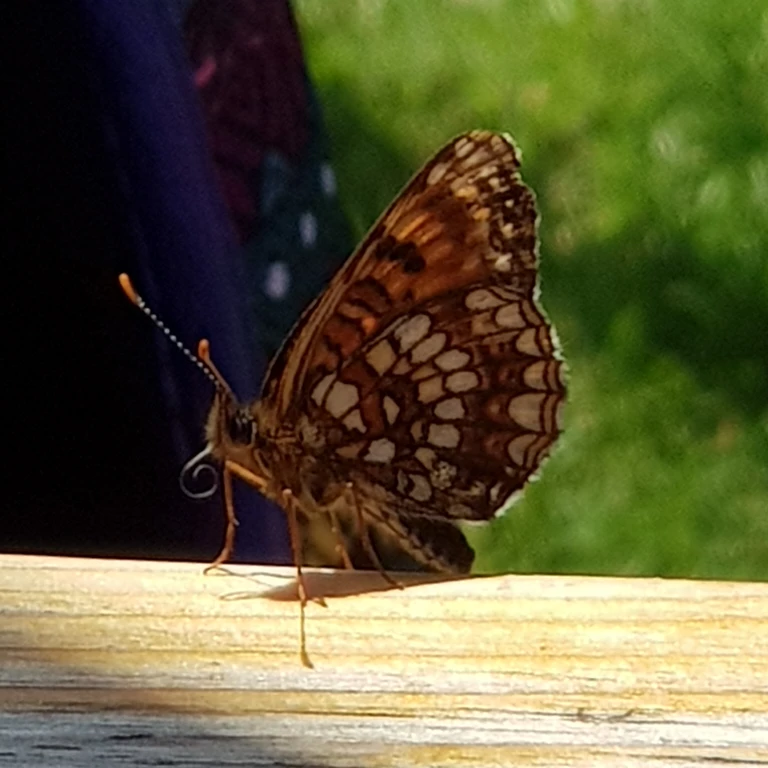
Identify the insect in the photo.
Melitaea diamina
